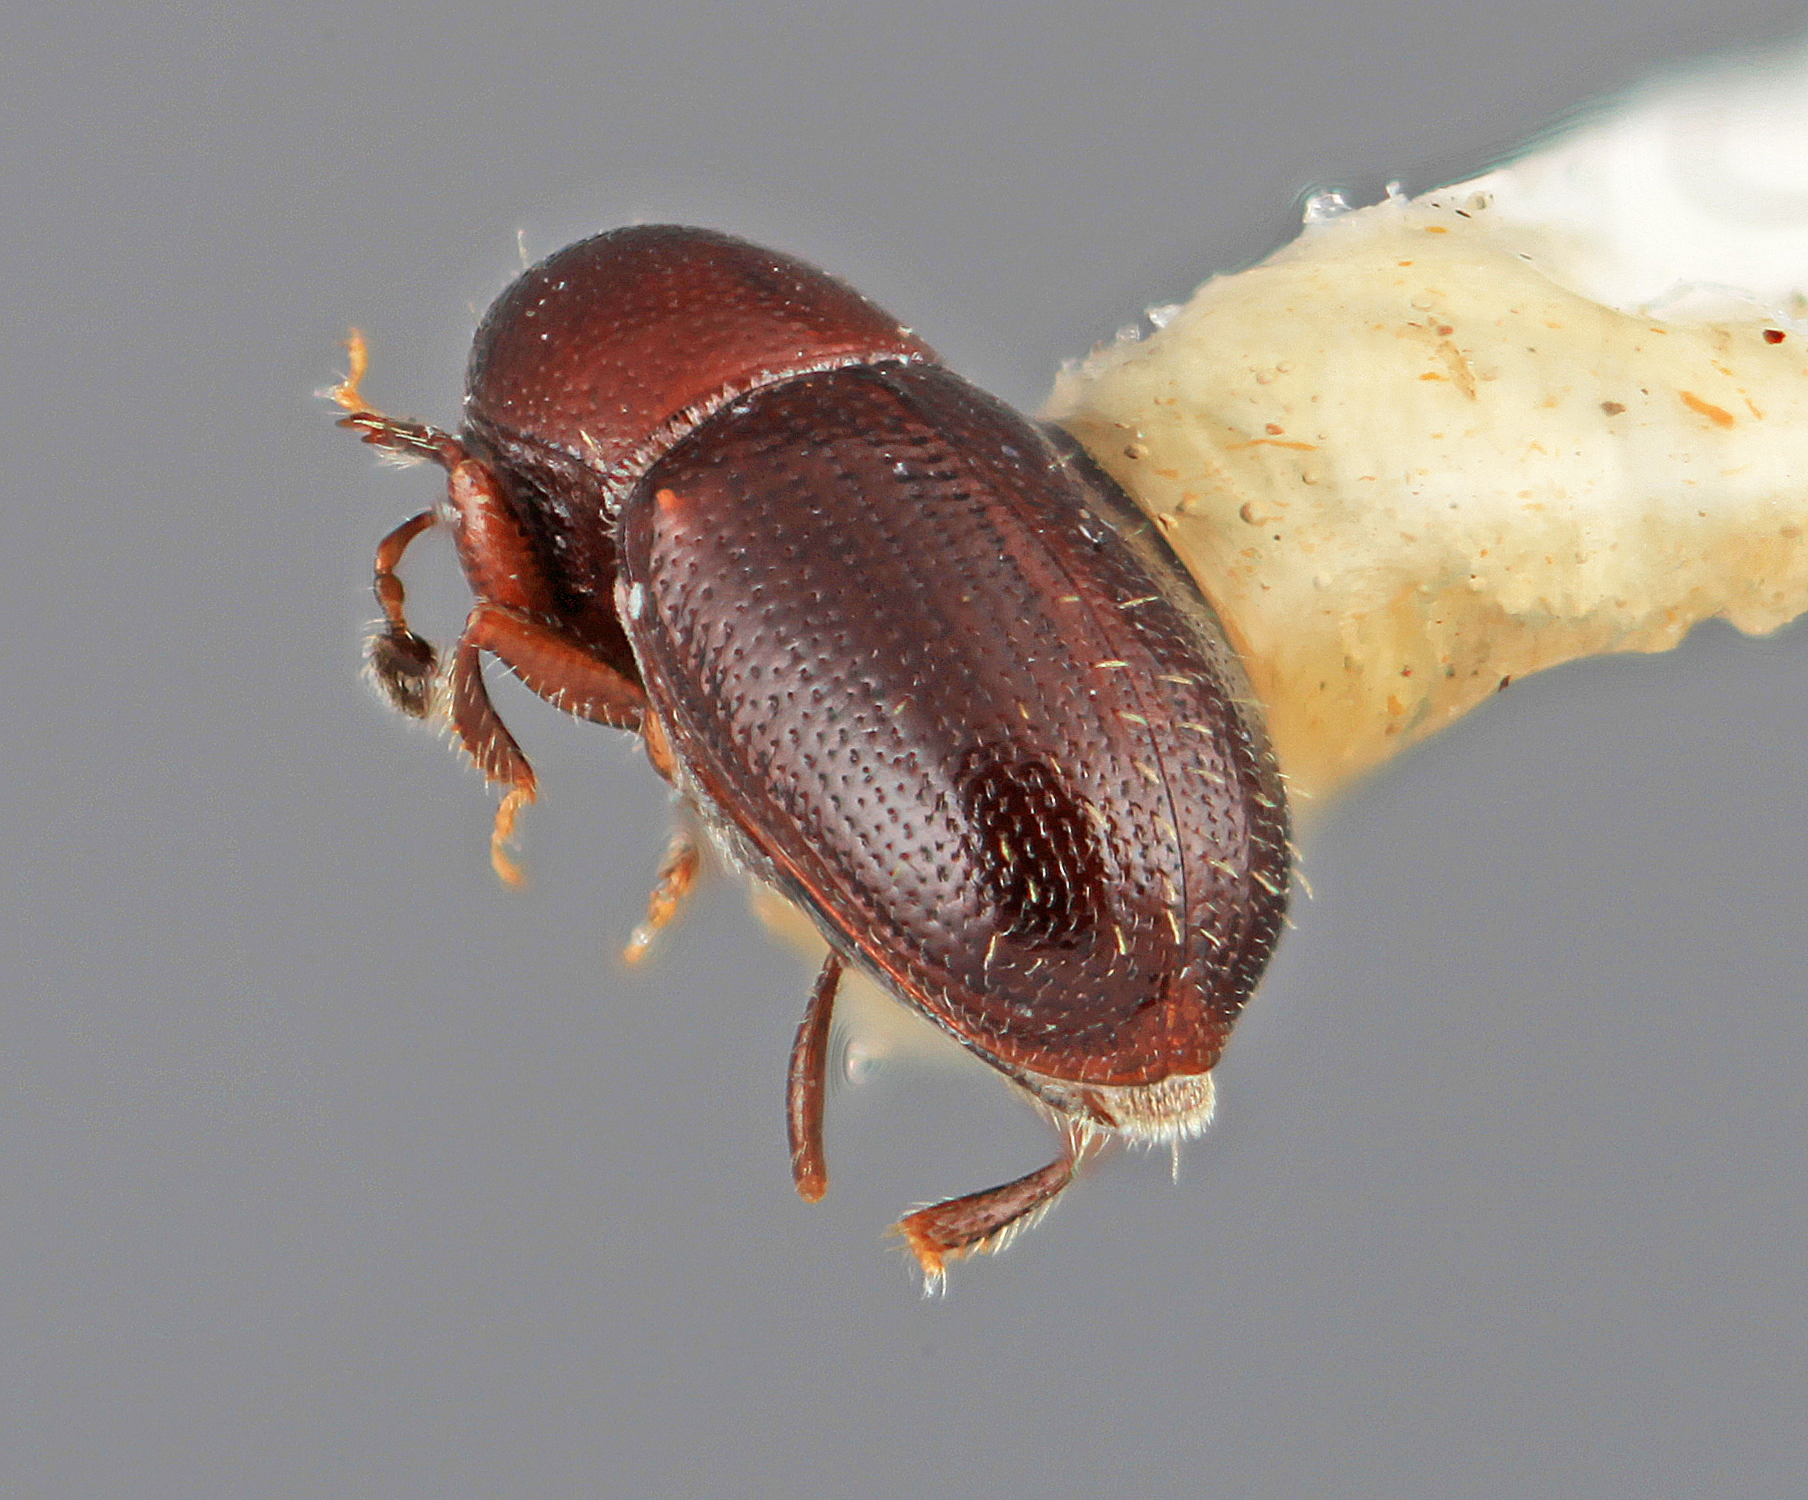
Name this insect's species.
Scolytodes venustulus
